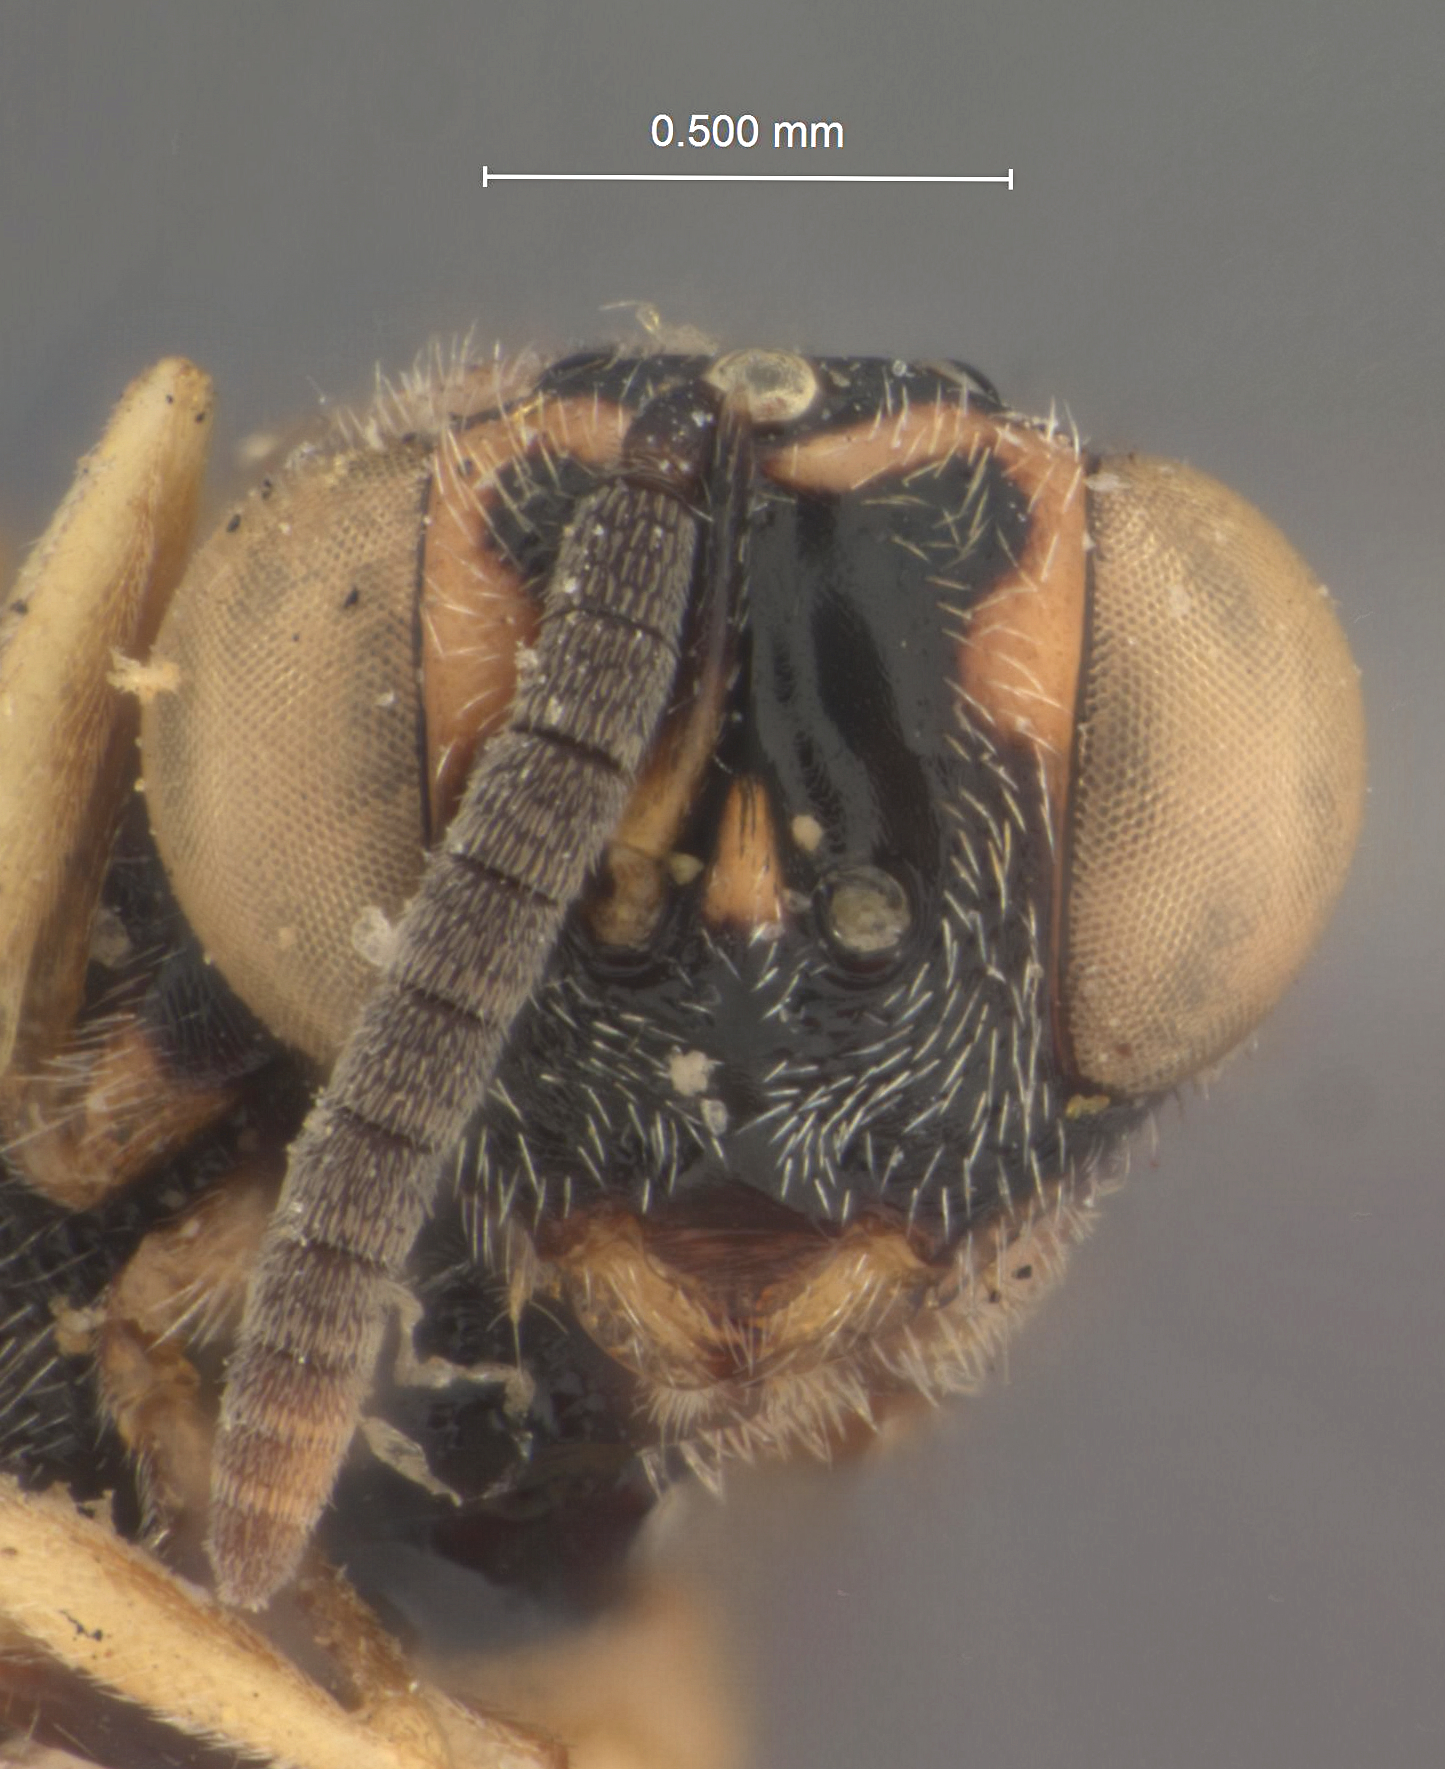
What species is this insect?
Ceratosmicra paya
